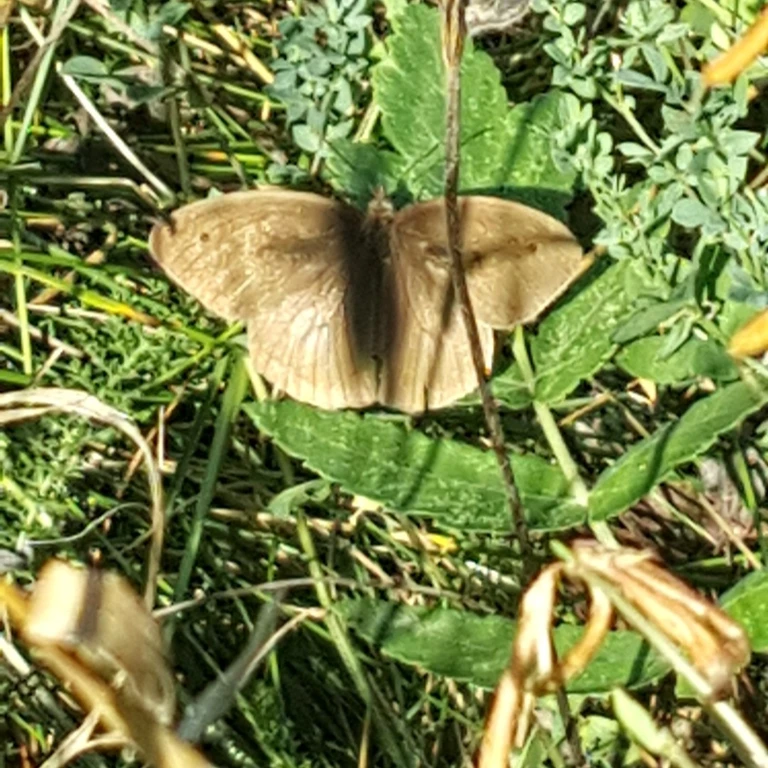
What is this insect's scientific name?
Maniola jurtina
